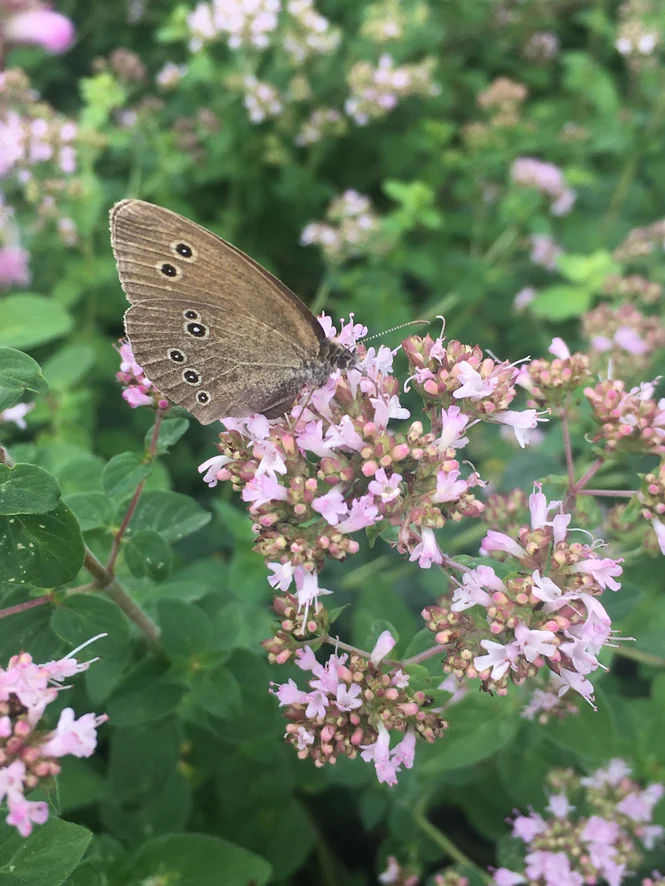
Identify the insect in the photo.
Aphantopus hyperantus
